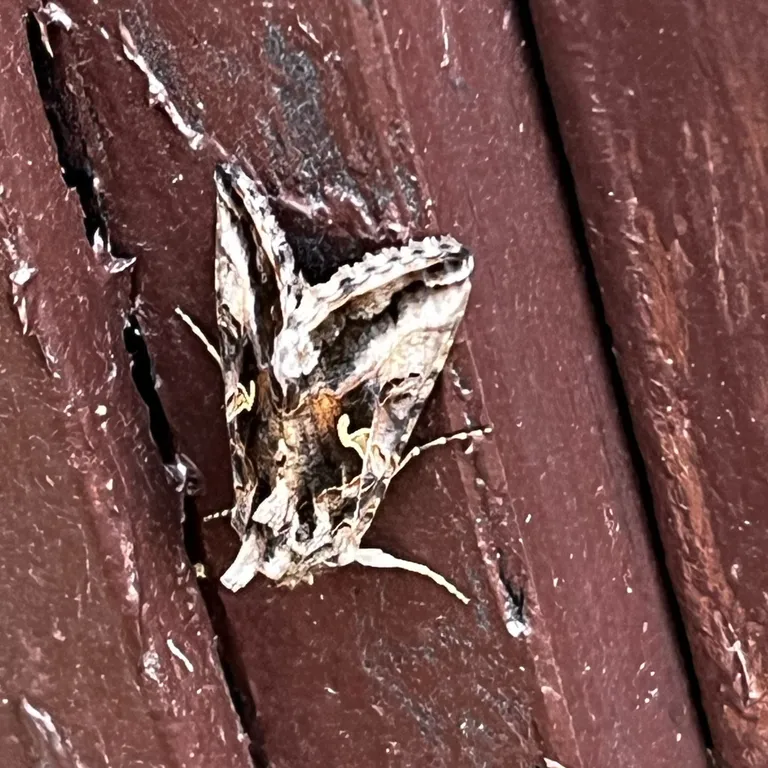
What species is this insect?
Autographa gamma
